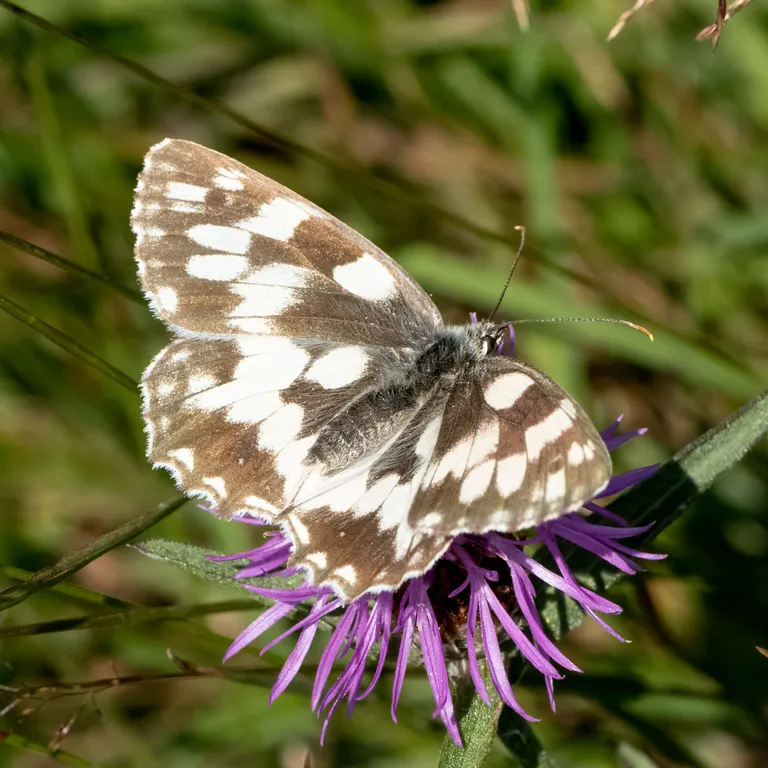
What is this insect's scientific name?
Melanargia galathea
